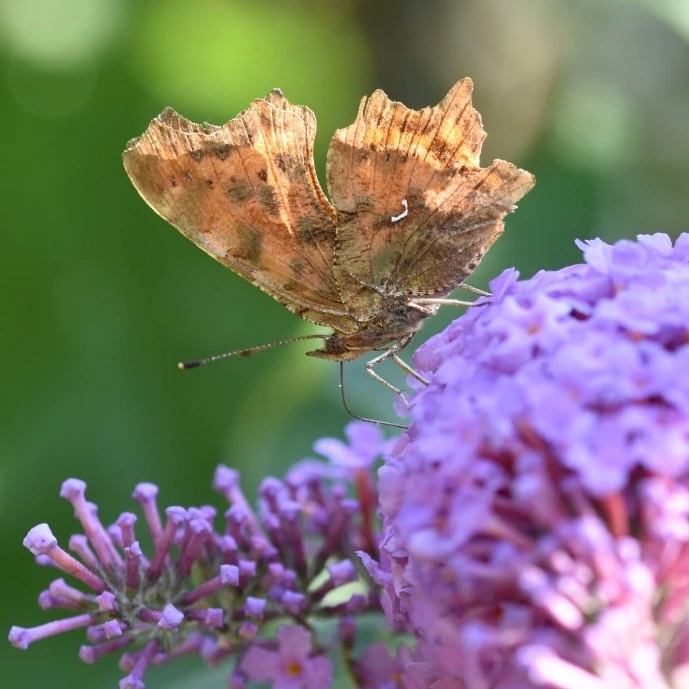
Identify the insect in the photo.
Polygonia c-album
